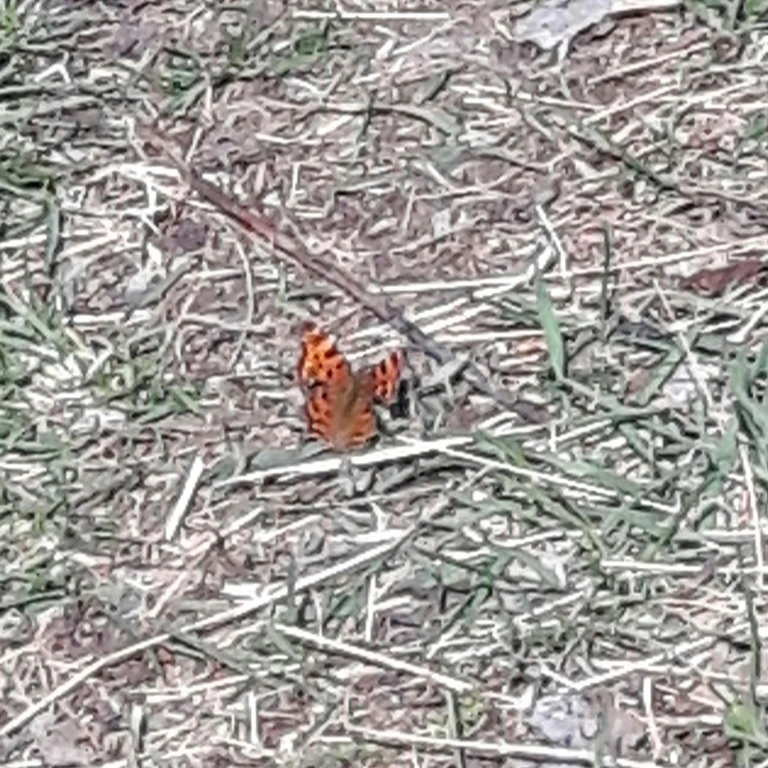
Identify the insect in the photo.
Polygonia c-album
